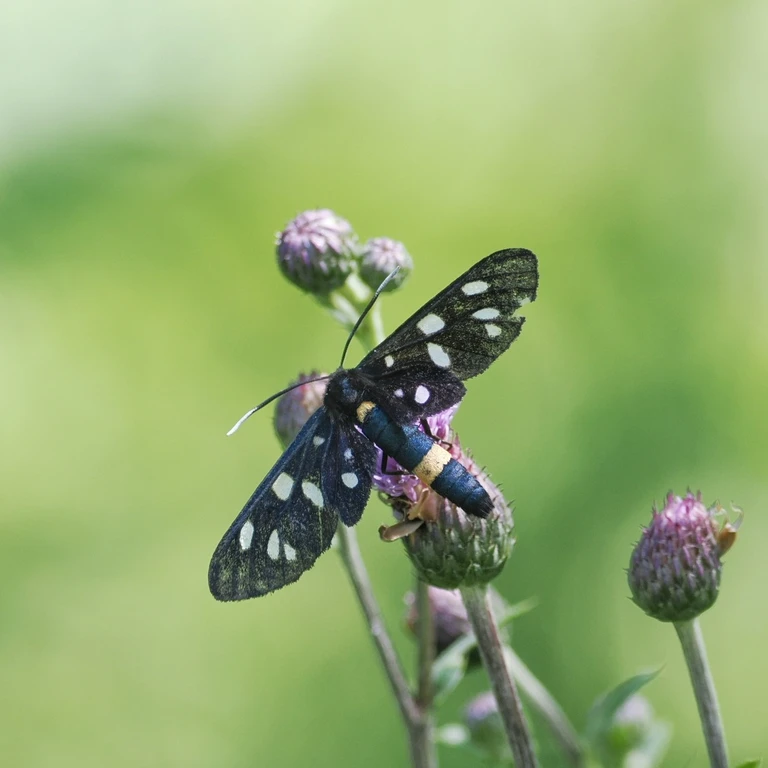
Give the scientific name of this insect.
Amata phegea
